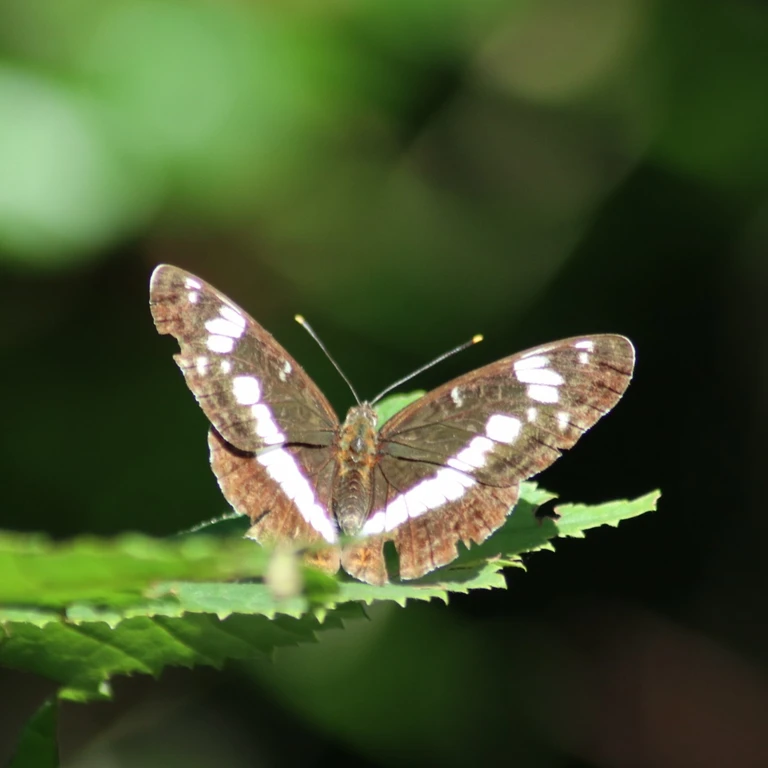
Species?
Limenitis camilla (also Ladoga camilla)
